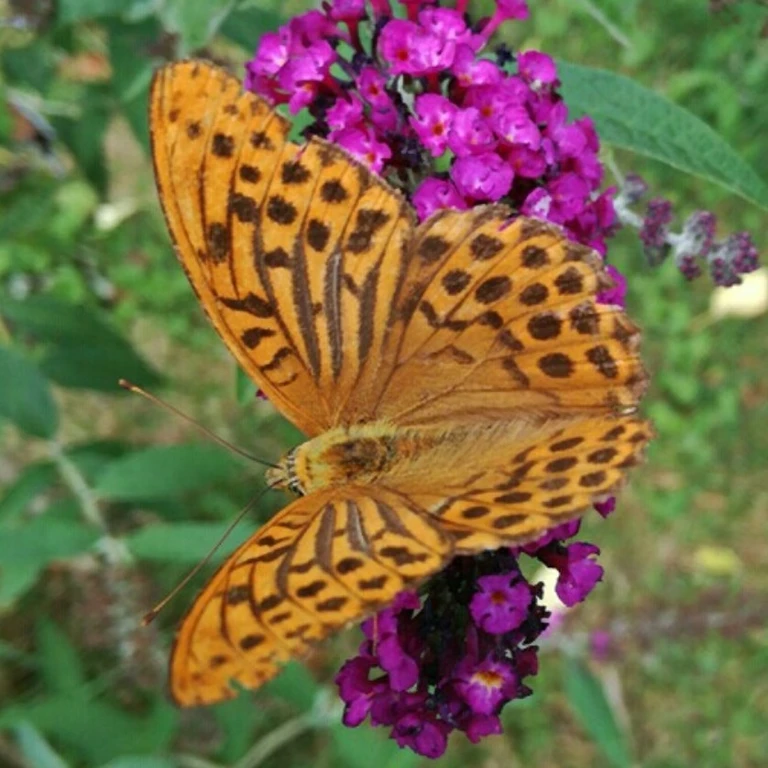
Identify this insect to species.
Argynnis paphia
